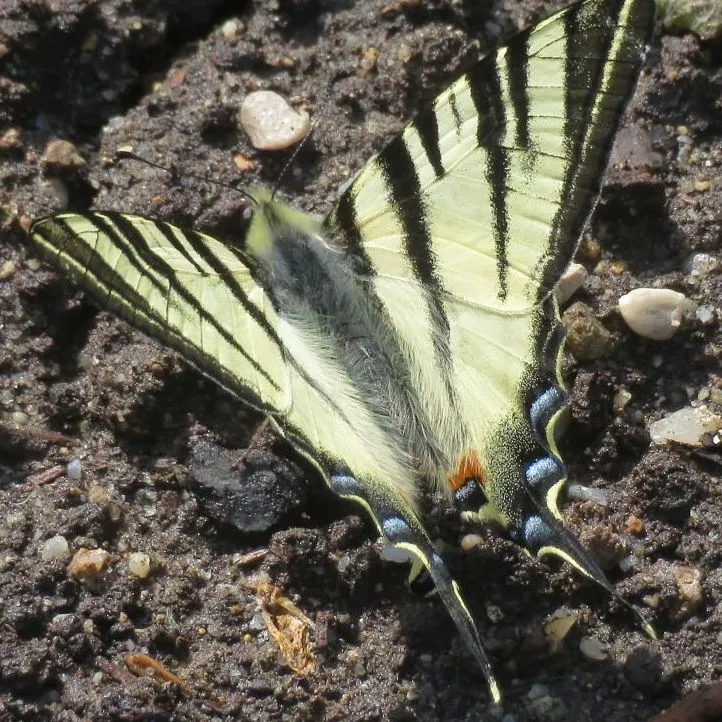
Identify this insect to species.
Iphiclides podalirius
